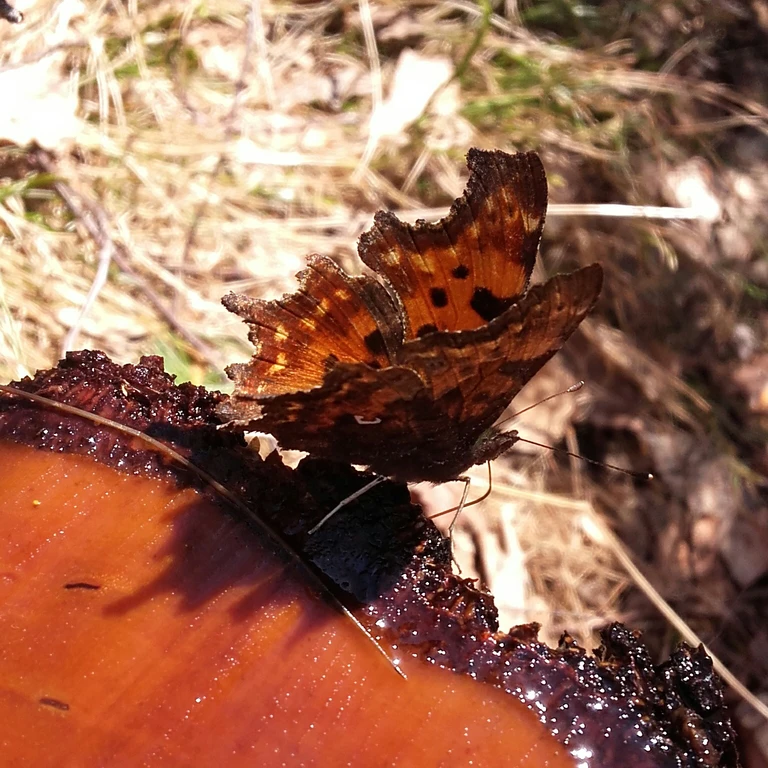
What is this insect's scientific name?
Polygonia c-album
